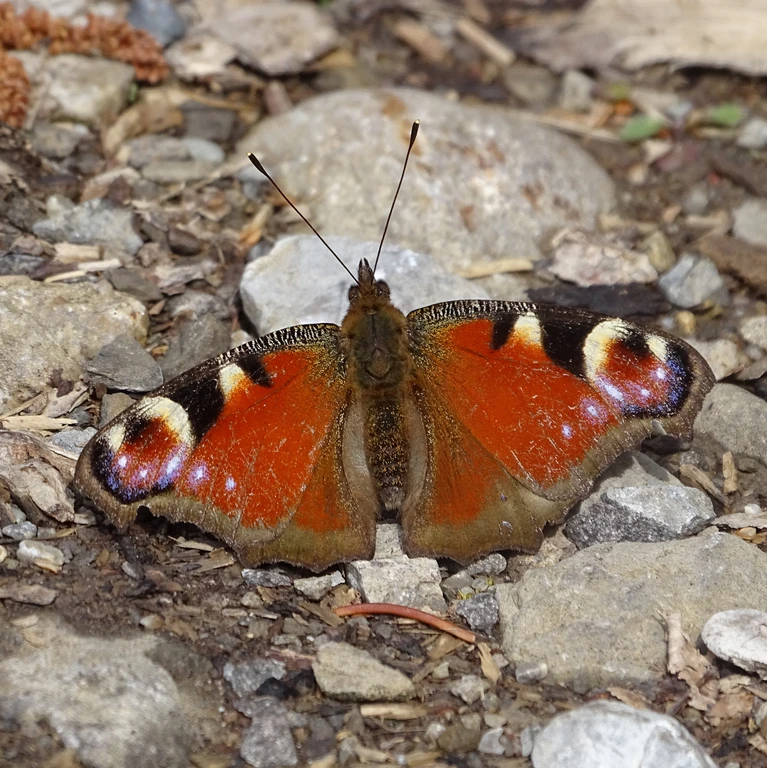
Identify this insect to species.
Aglais io
